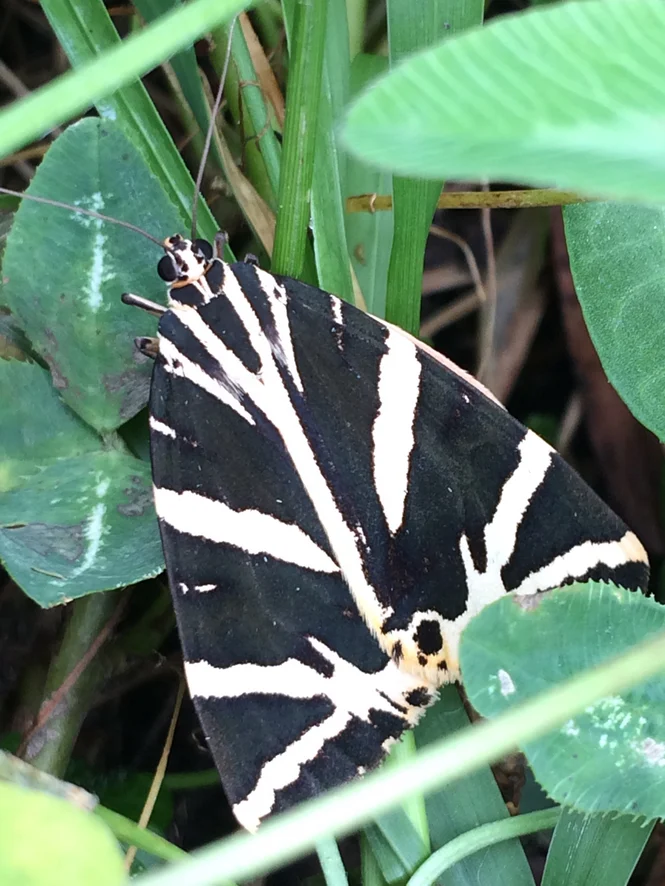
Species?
Euplagia quadripunctaria
